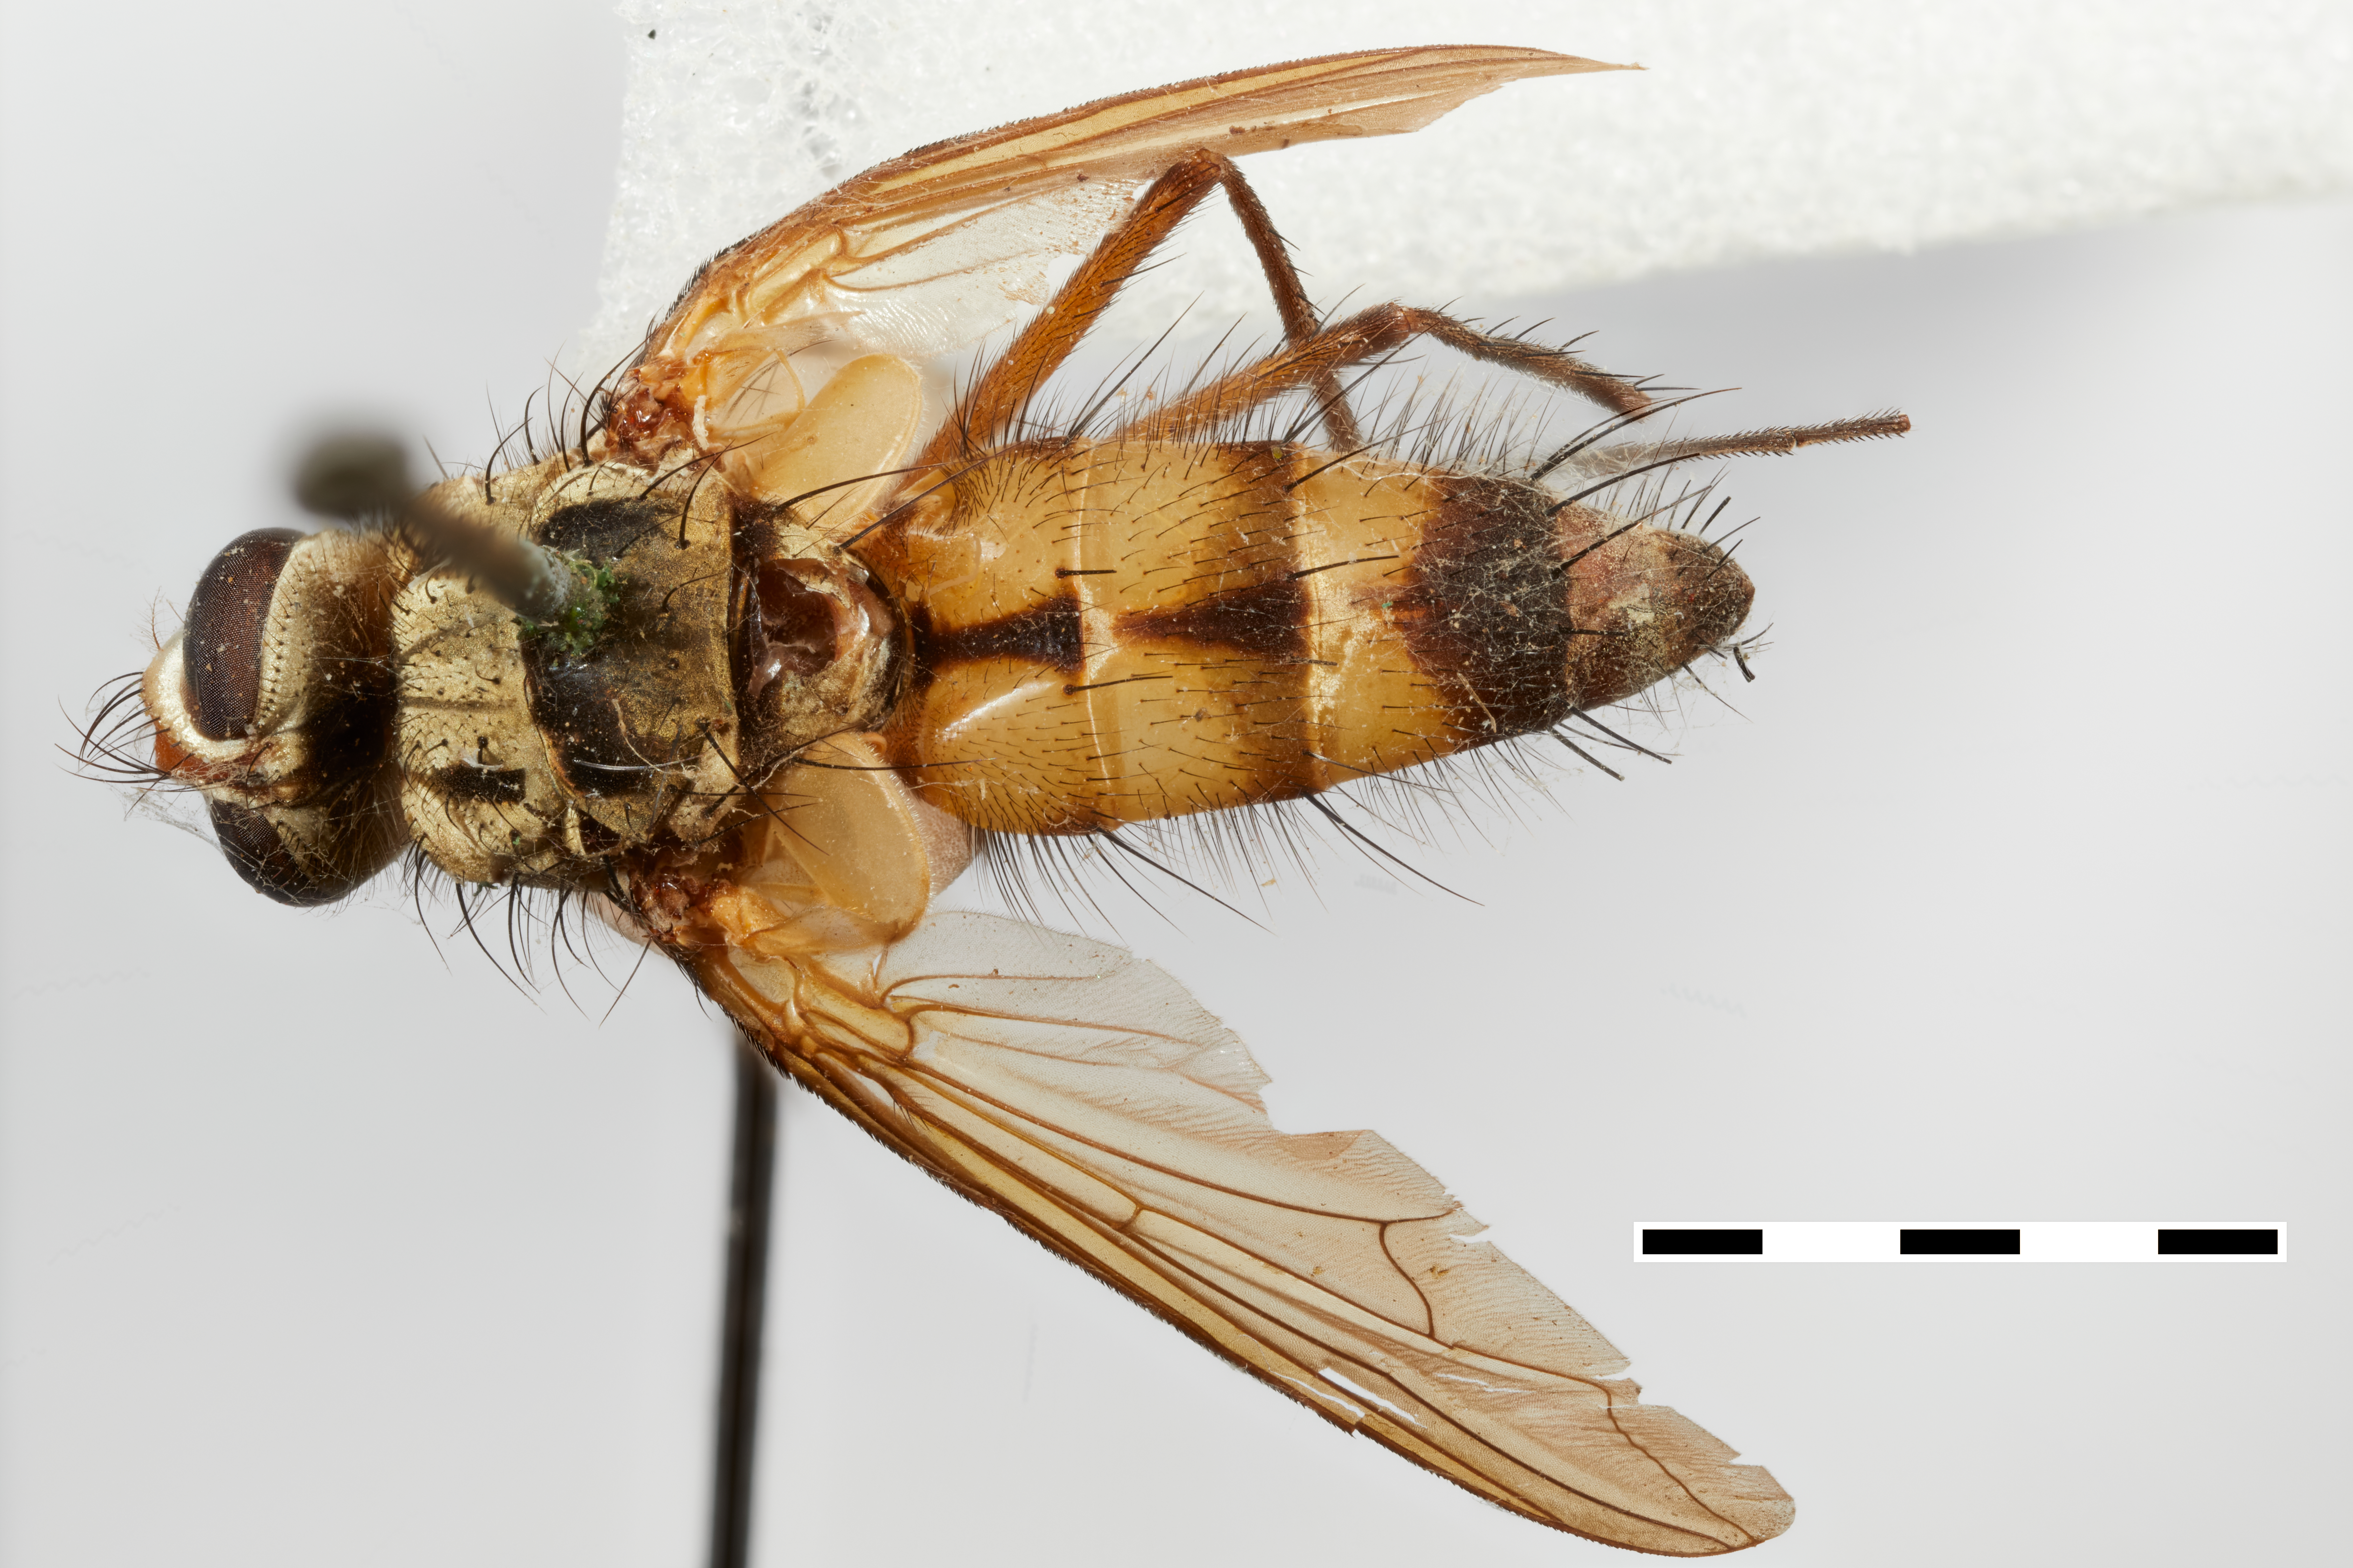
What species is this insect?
Philippodexia longipes
